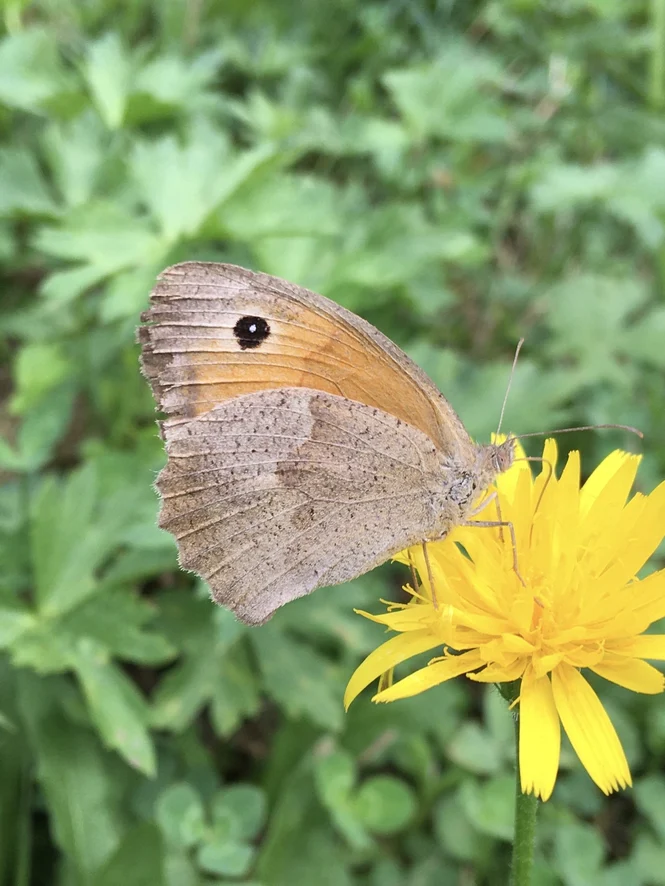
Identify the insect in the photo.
Maniola jurtina
